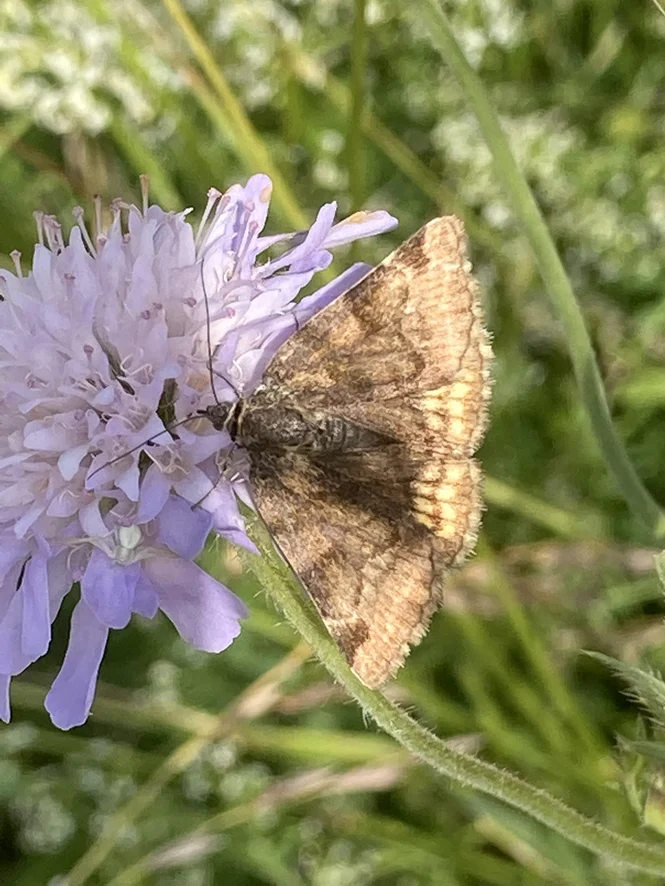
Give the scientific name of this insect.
Euclidia glyphica
